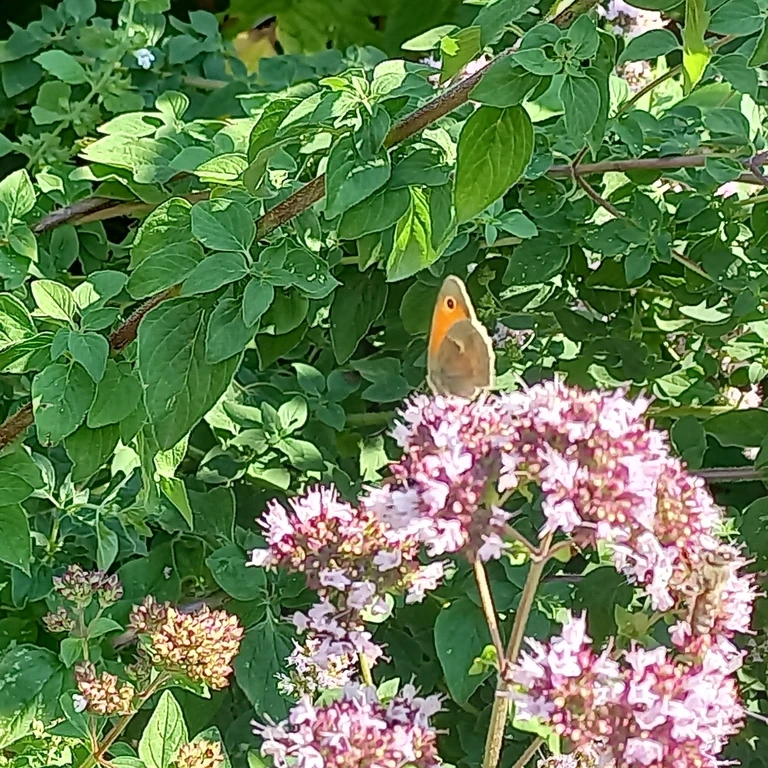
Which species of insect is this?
Coenonympha pamphilus
